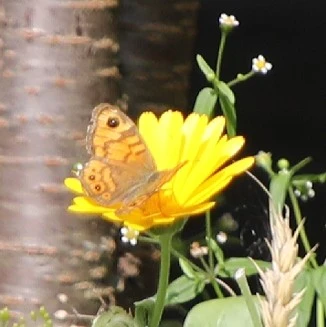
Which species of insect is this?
Lasiommata megera (also Pararge megera)
